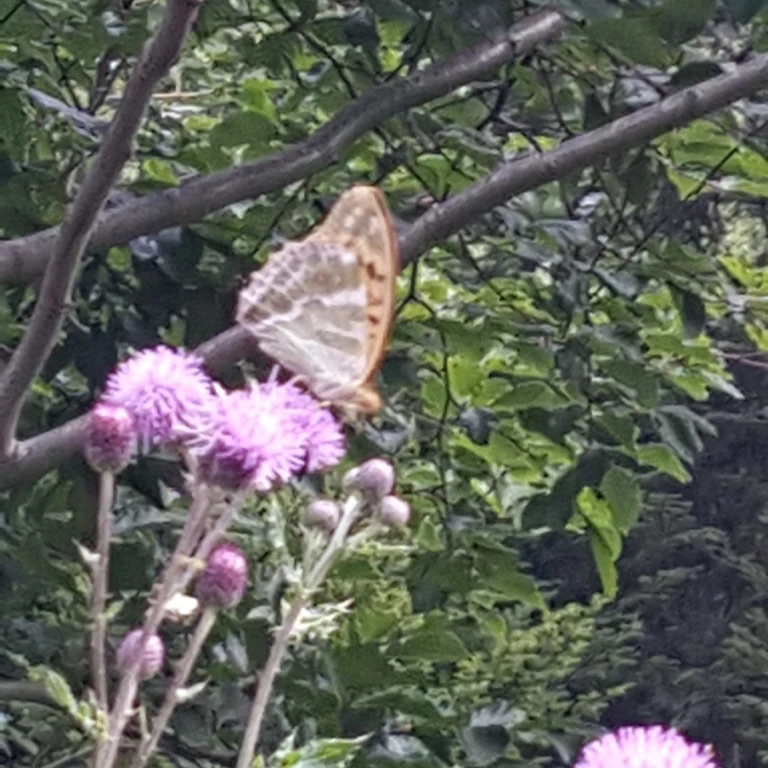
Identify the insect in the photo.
Argynnis paphia
